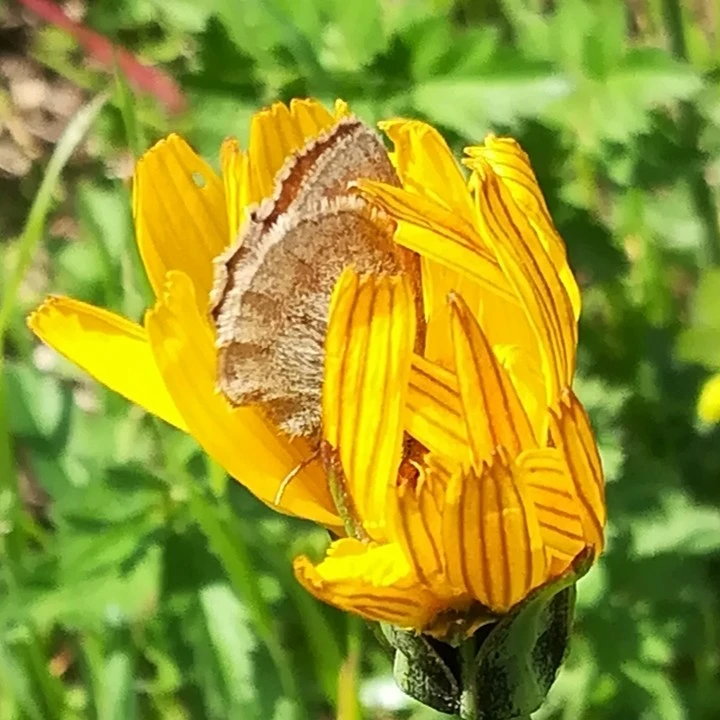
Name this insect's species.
Coenonympha pamphilus
